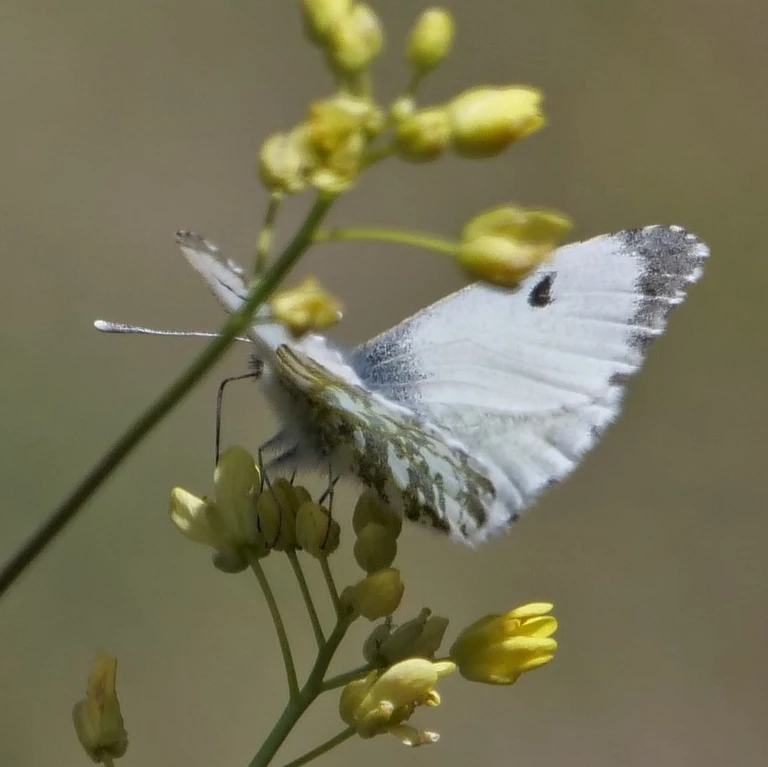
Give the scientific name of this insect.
Anthocharis cardamines
